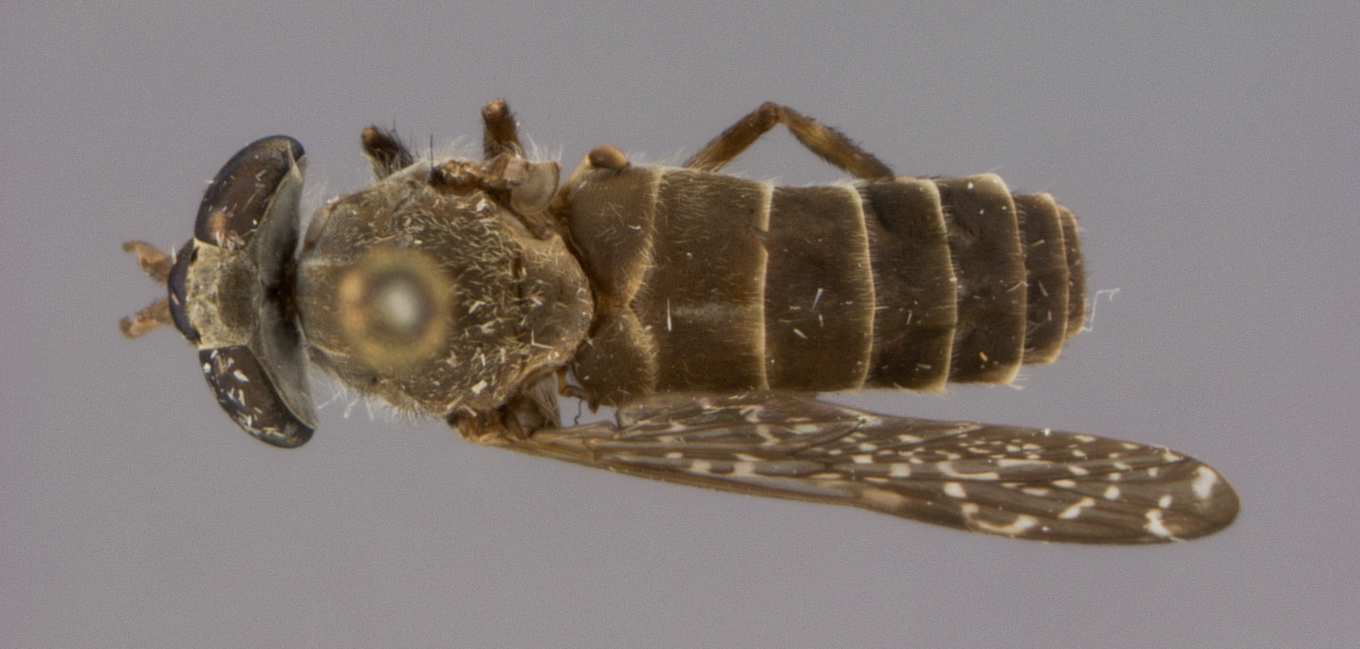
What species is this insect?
Haematopota clarkeana
